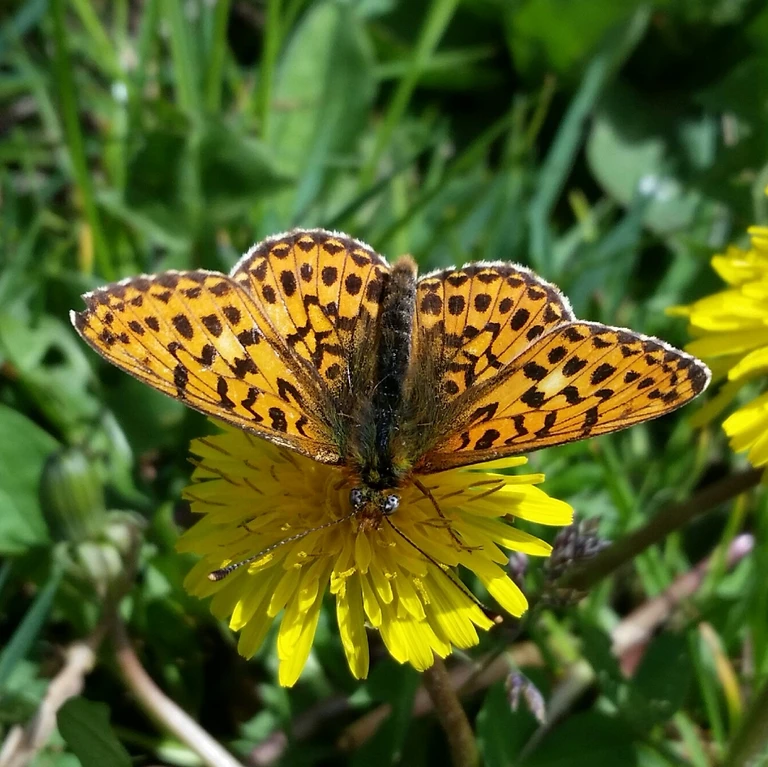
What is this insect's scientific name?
Boloria euphrosyne (also Clossiana euphrosyne)
